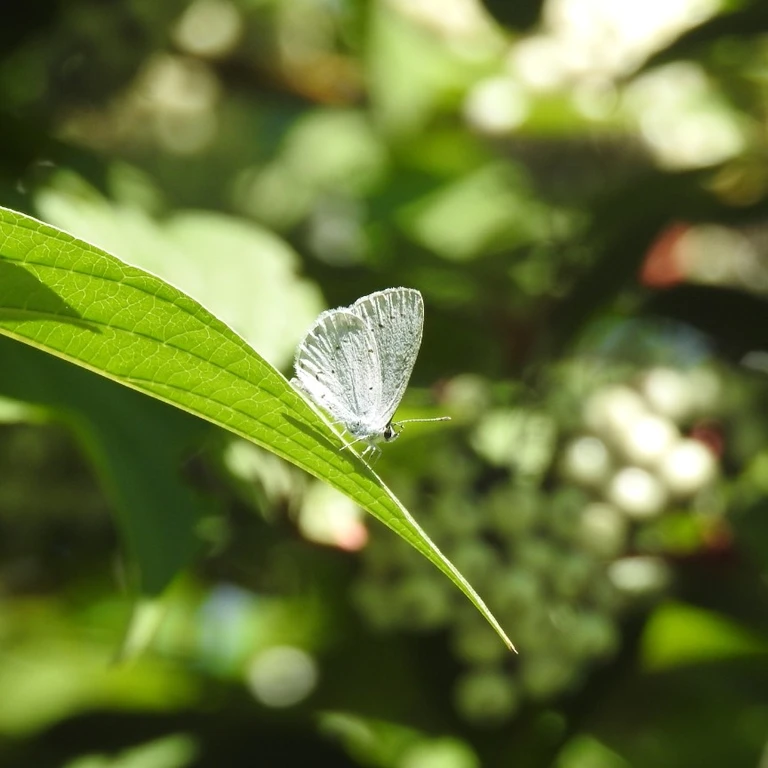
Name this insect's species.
Celastrina argiolus
